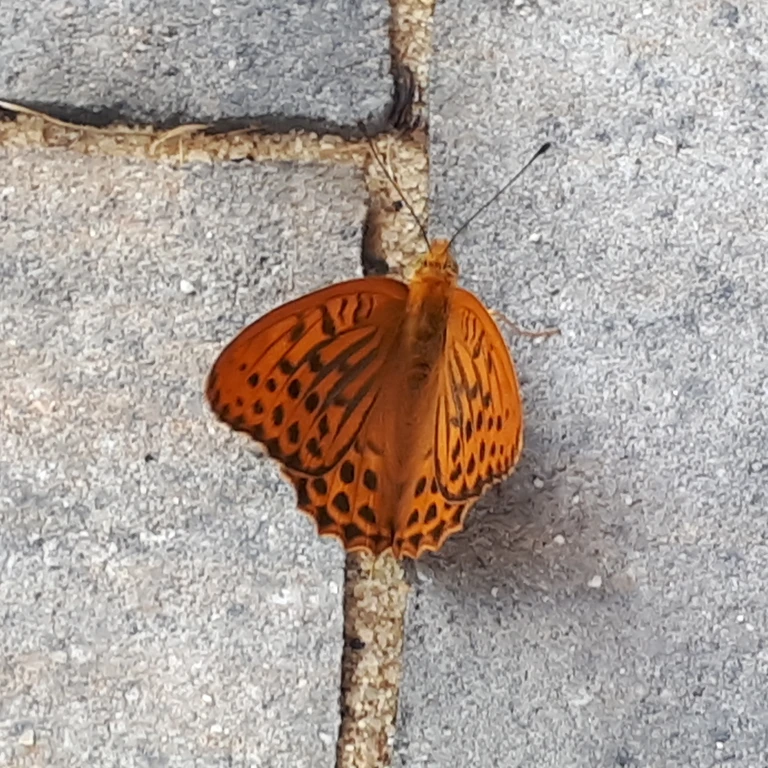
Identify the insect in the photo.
Argynnis paphia
